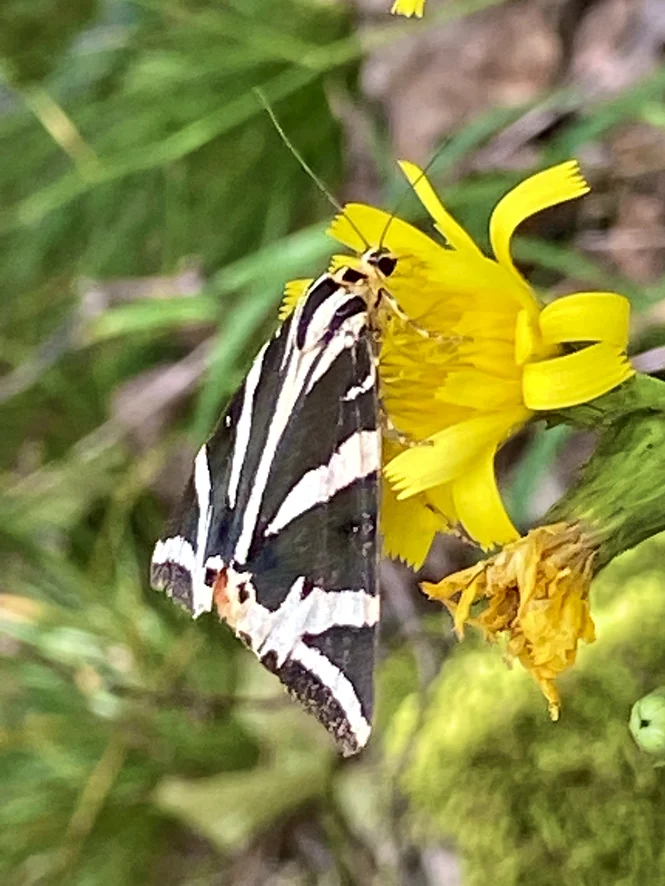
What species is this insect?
Euplagia quadripunctaria
